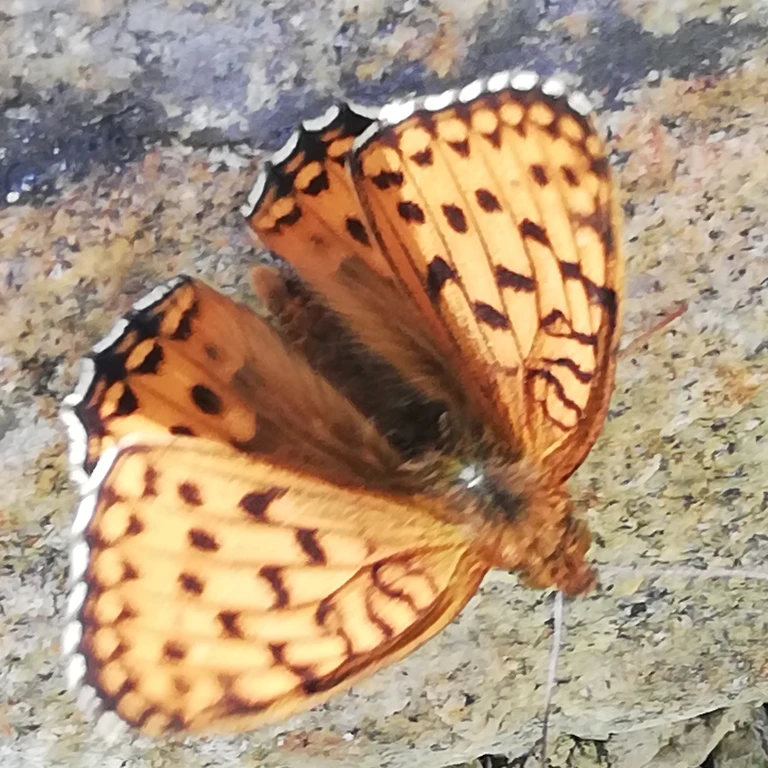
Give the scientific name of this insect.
Speyeria aglaja
